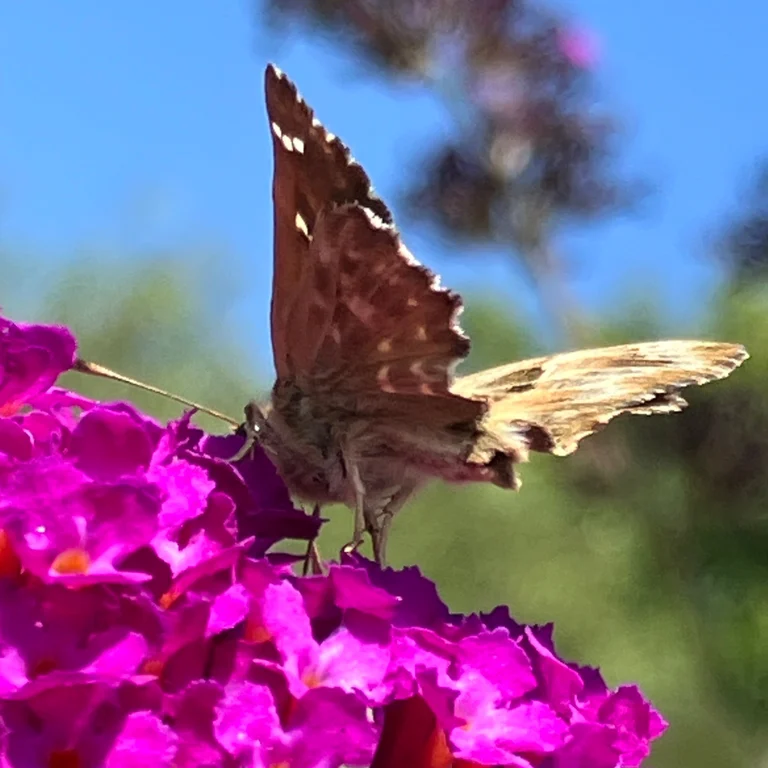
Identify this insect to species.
Carcharodus alceae
